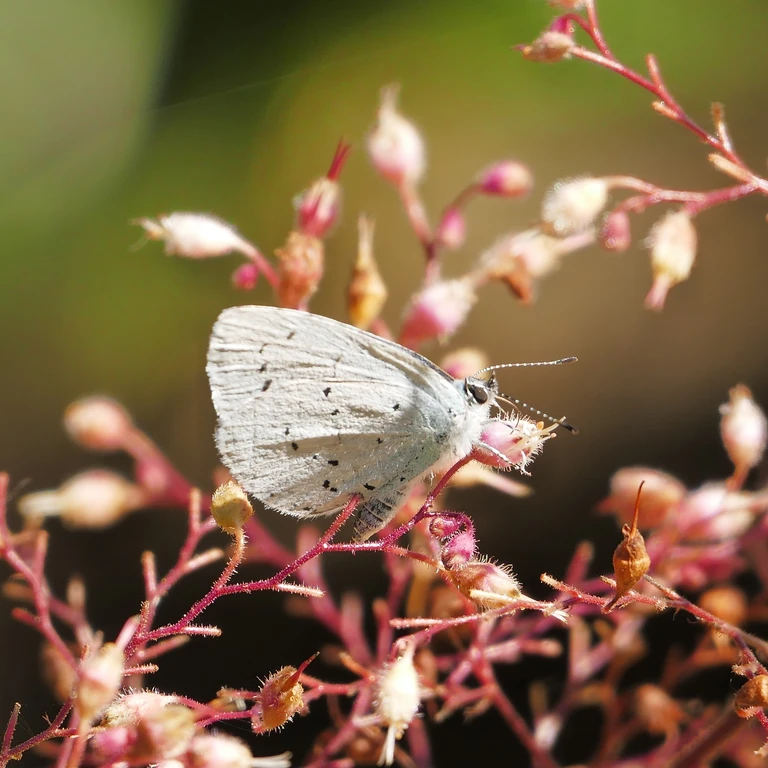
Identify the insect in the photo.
Celastrina argiolus
